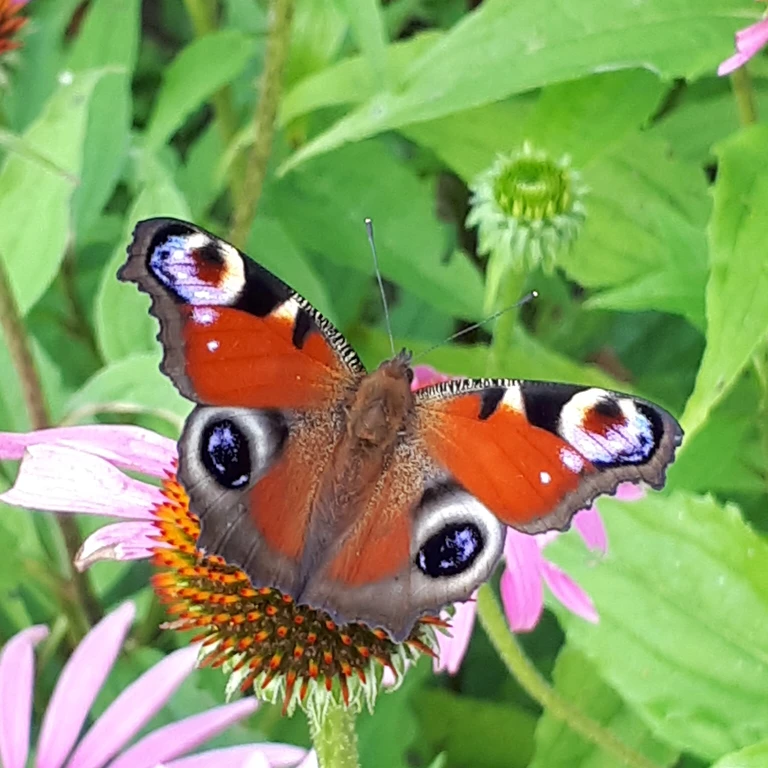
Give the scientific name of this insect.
Aglais io
